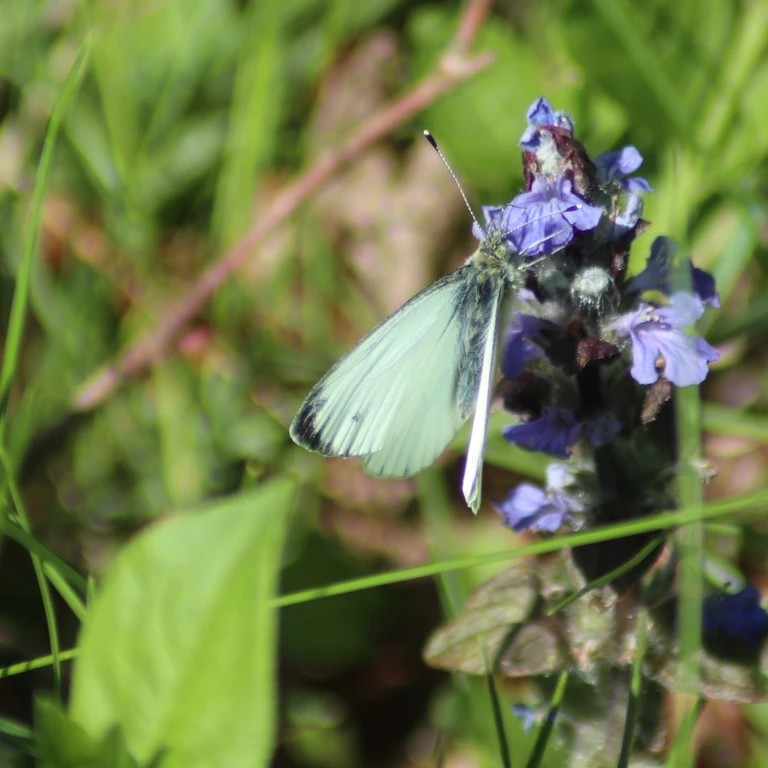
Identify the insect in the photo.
Pieris napi
